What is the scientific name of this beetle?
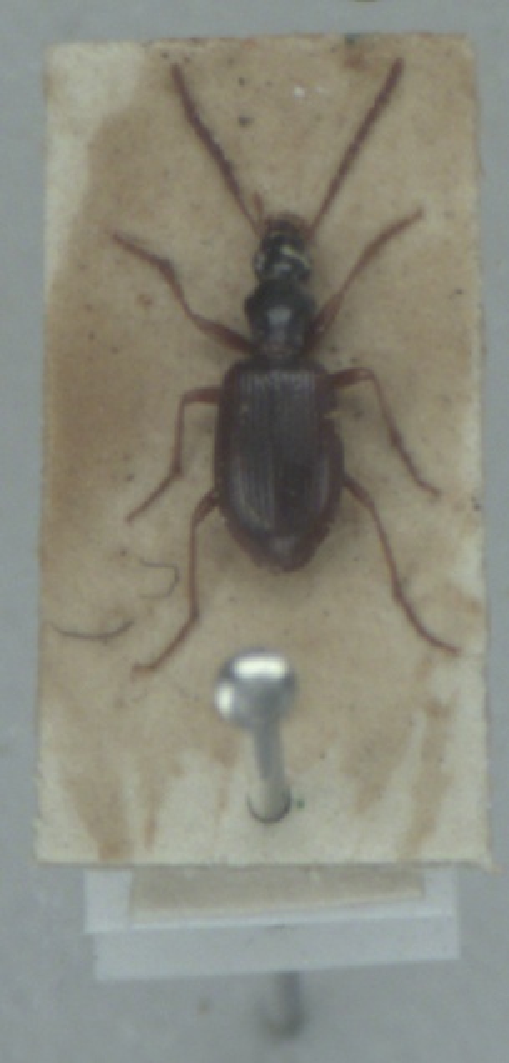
Oxypselaphus obscurus
